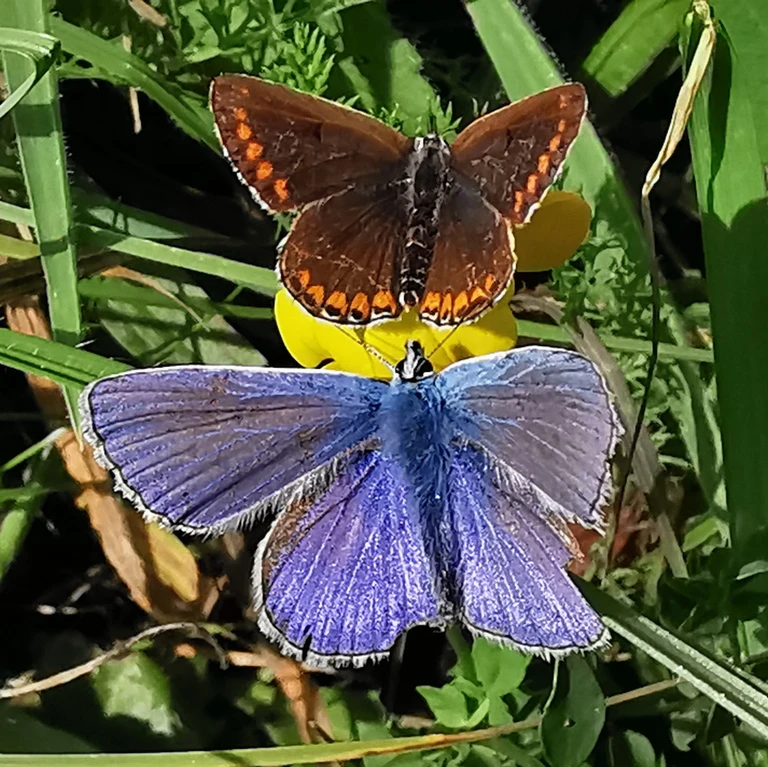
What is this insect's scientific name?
Polyommatus icarus
